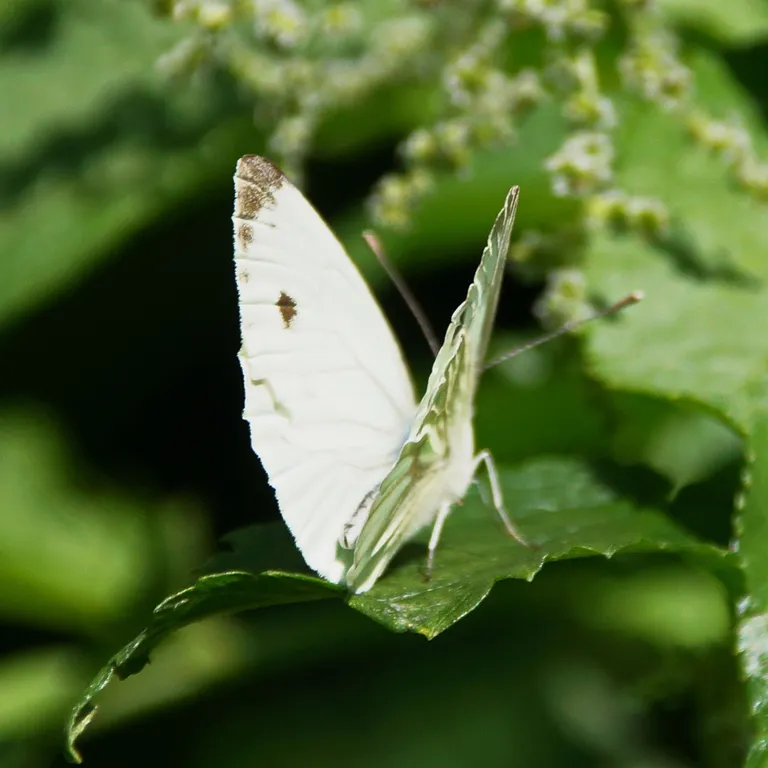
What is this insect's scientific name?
Pieris napi
